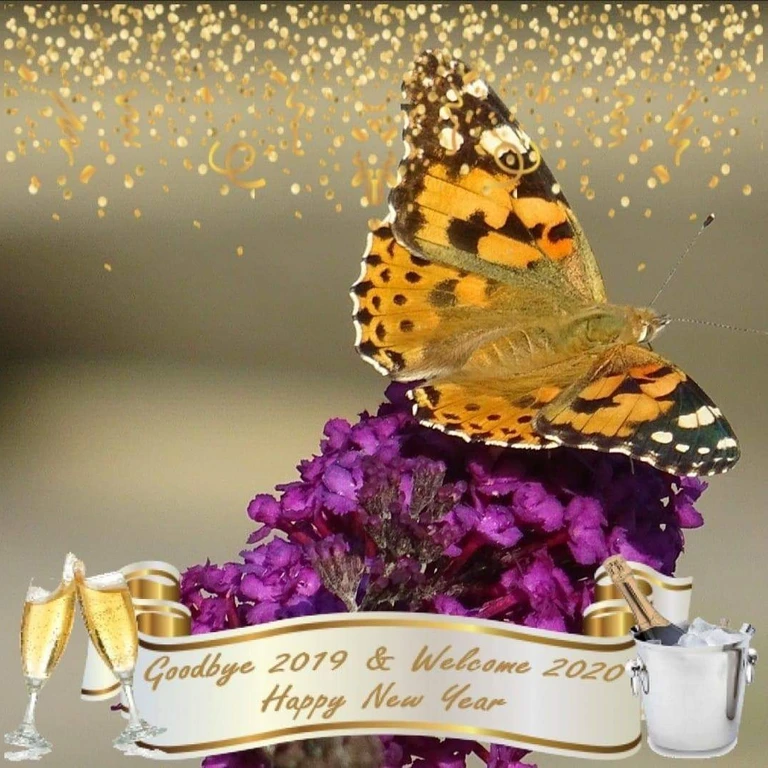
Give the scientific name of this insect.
Vanessa cardui
